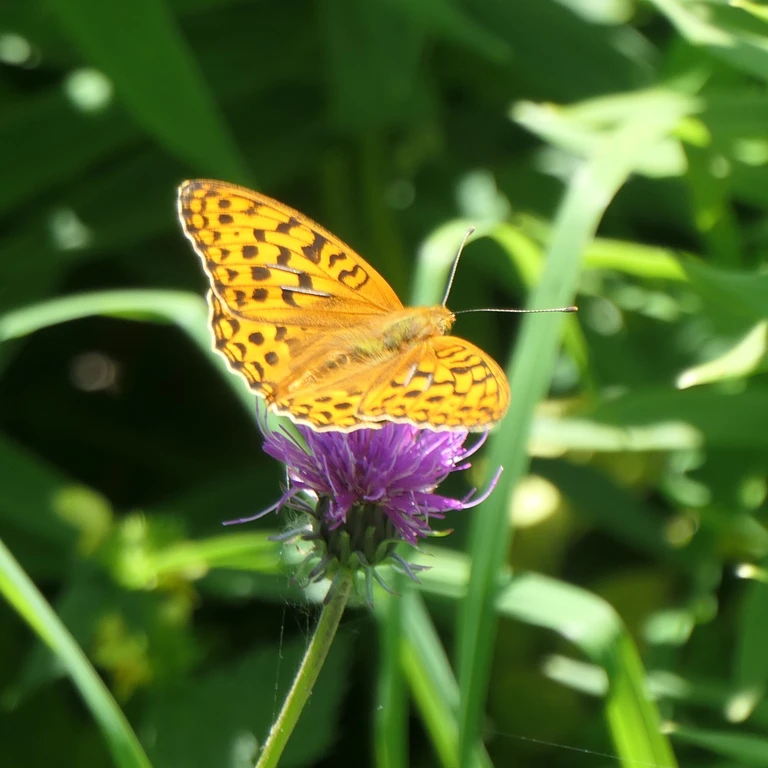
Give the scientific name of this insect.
Fabriciana adippe
